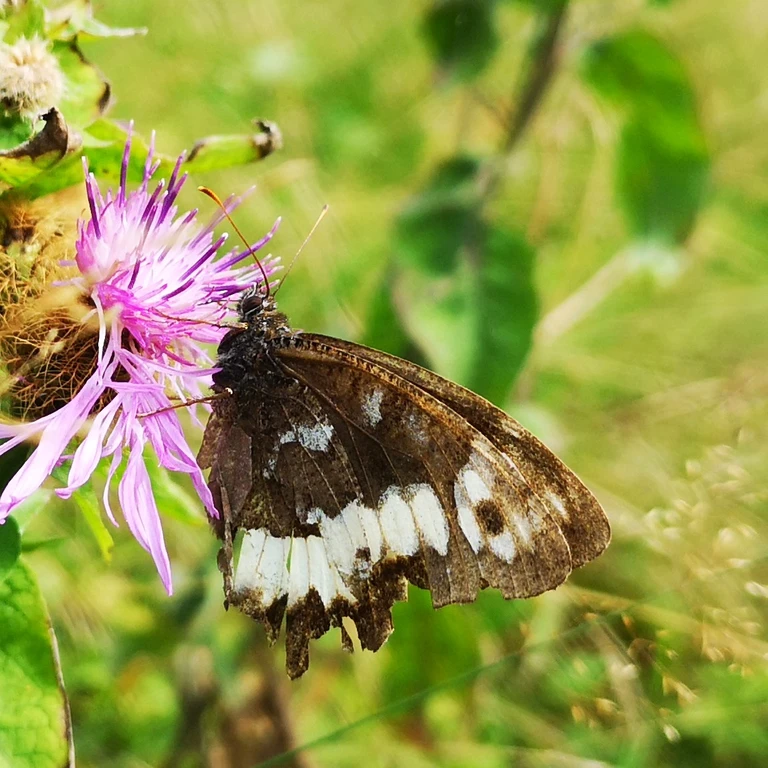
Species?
Brintesia circe
